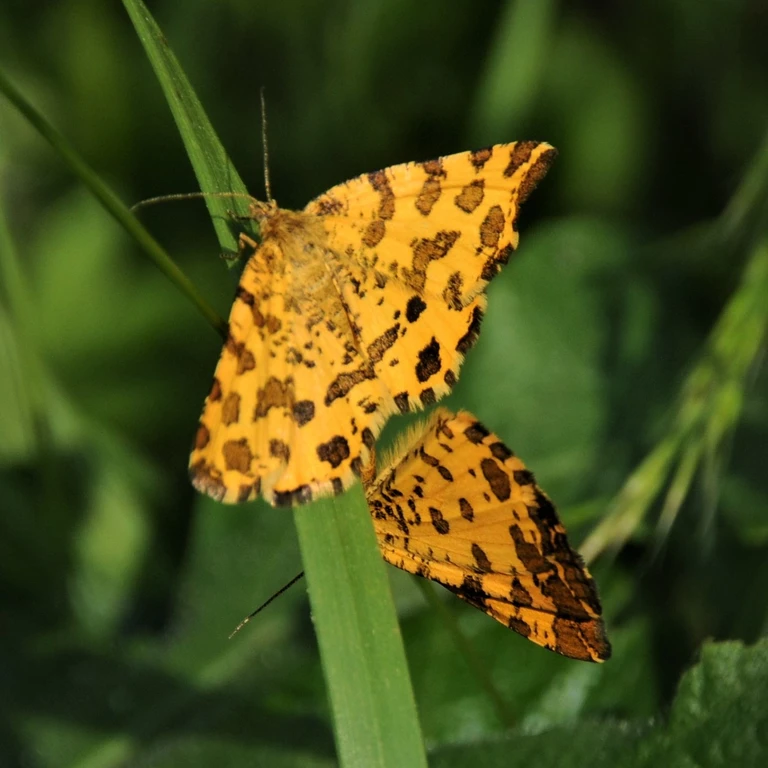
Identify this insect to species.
Pseudopanthera macularia
